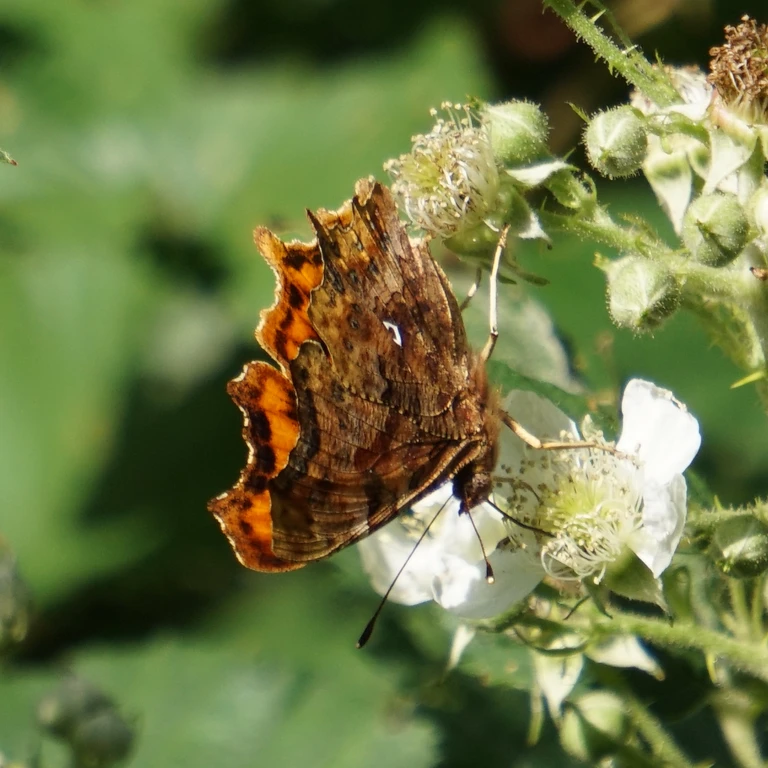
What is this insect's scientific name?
Polygonia c-album
